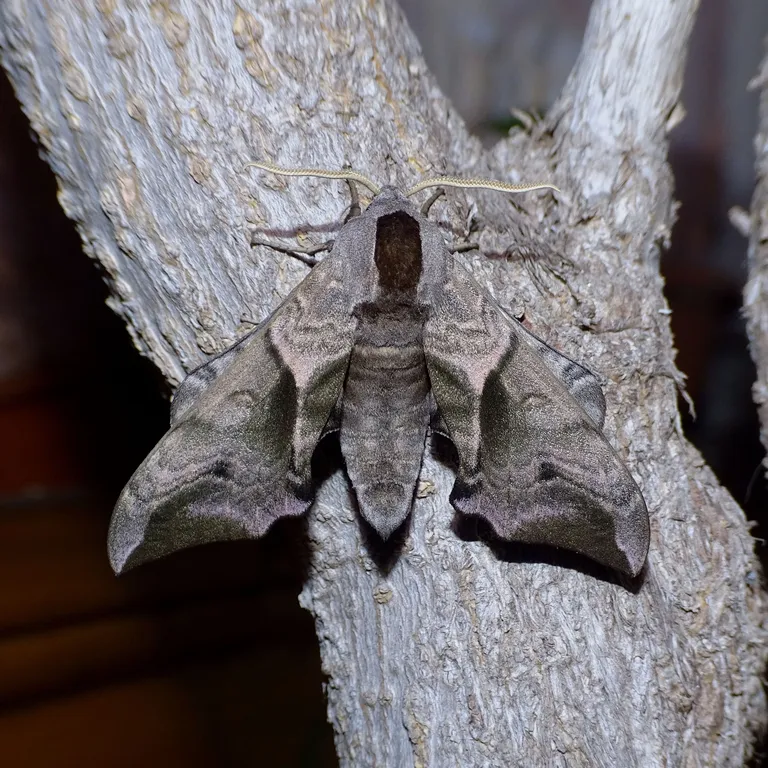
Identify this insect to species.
Smerinthus ocellata
